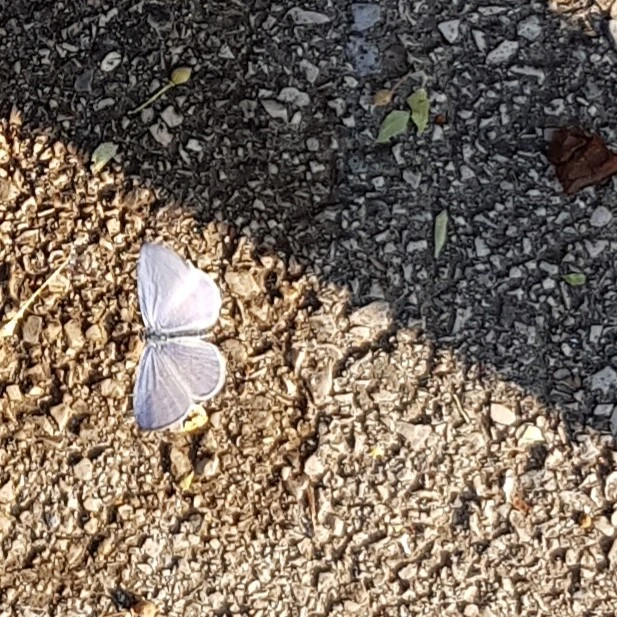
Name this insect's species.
Celastrina argiolus
